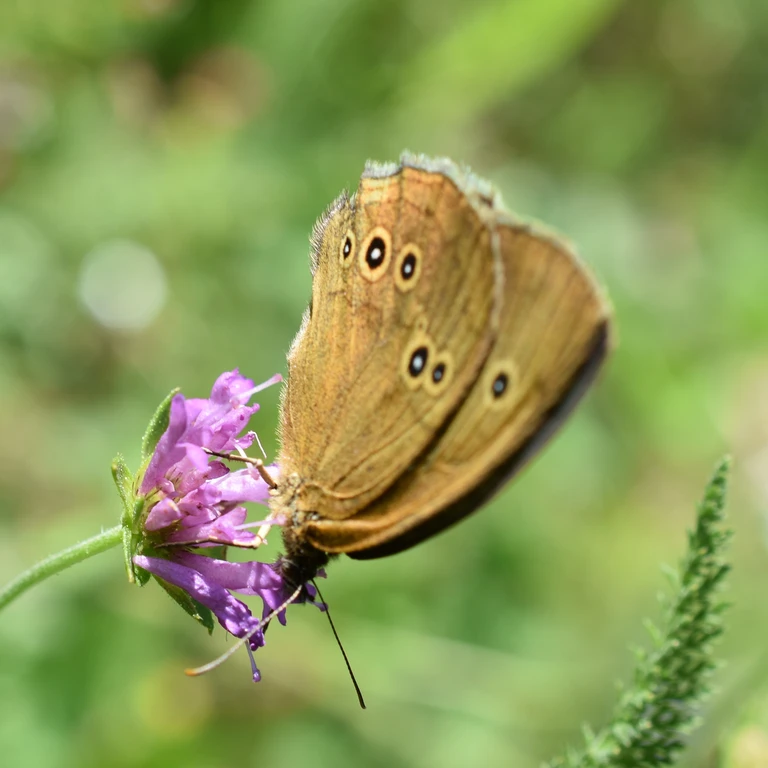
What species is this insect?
Aphantopus hyperantus
